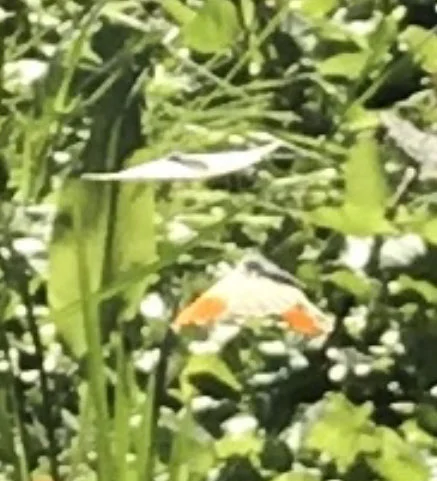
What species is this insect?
Anthocharis cardamines
